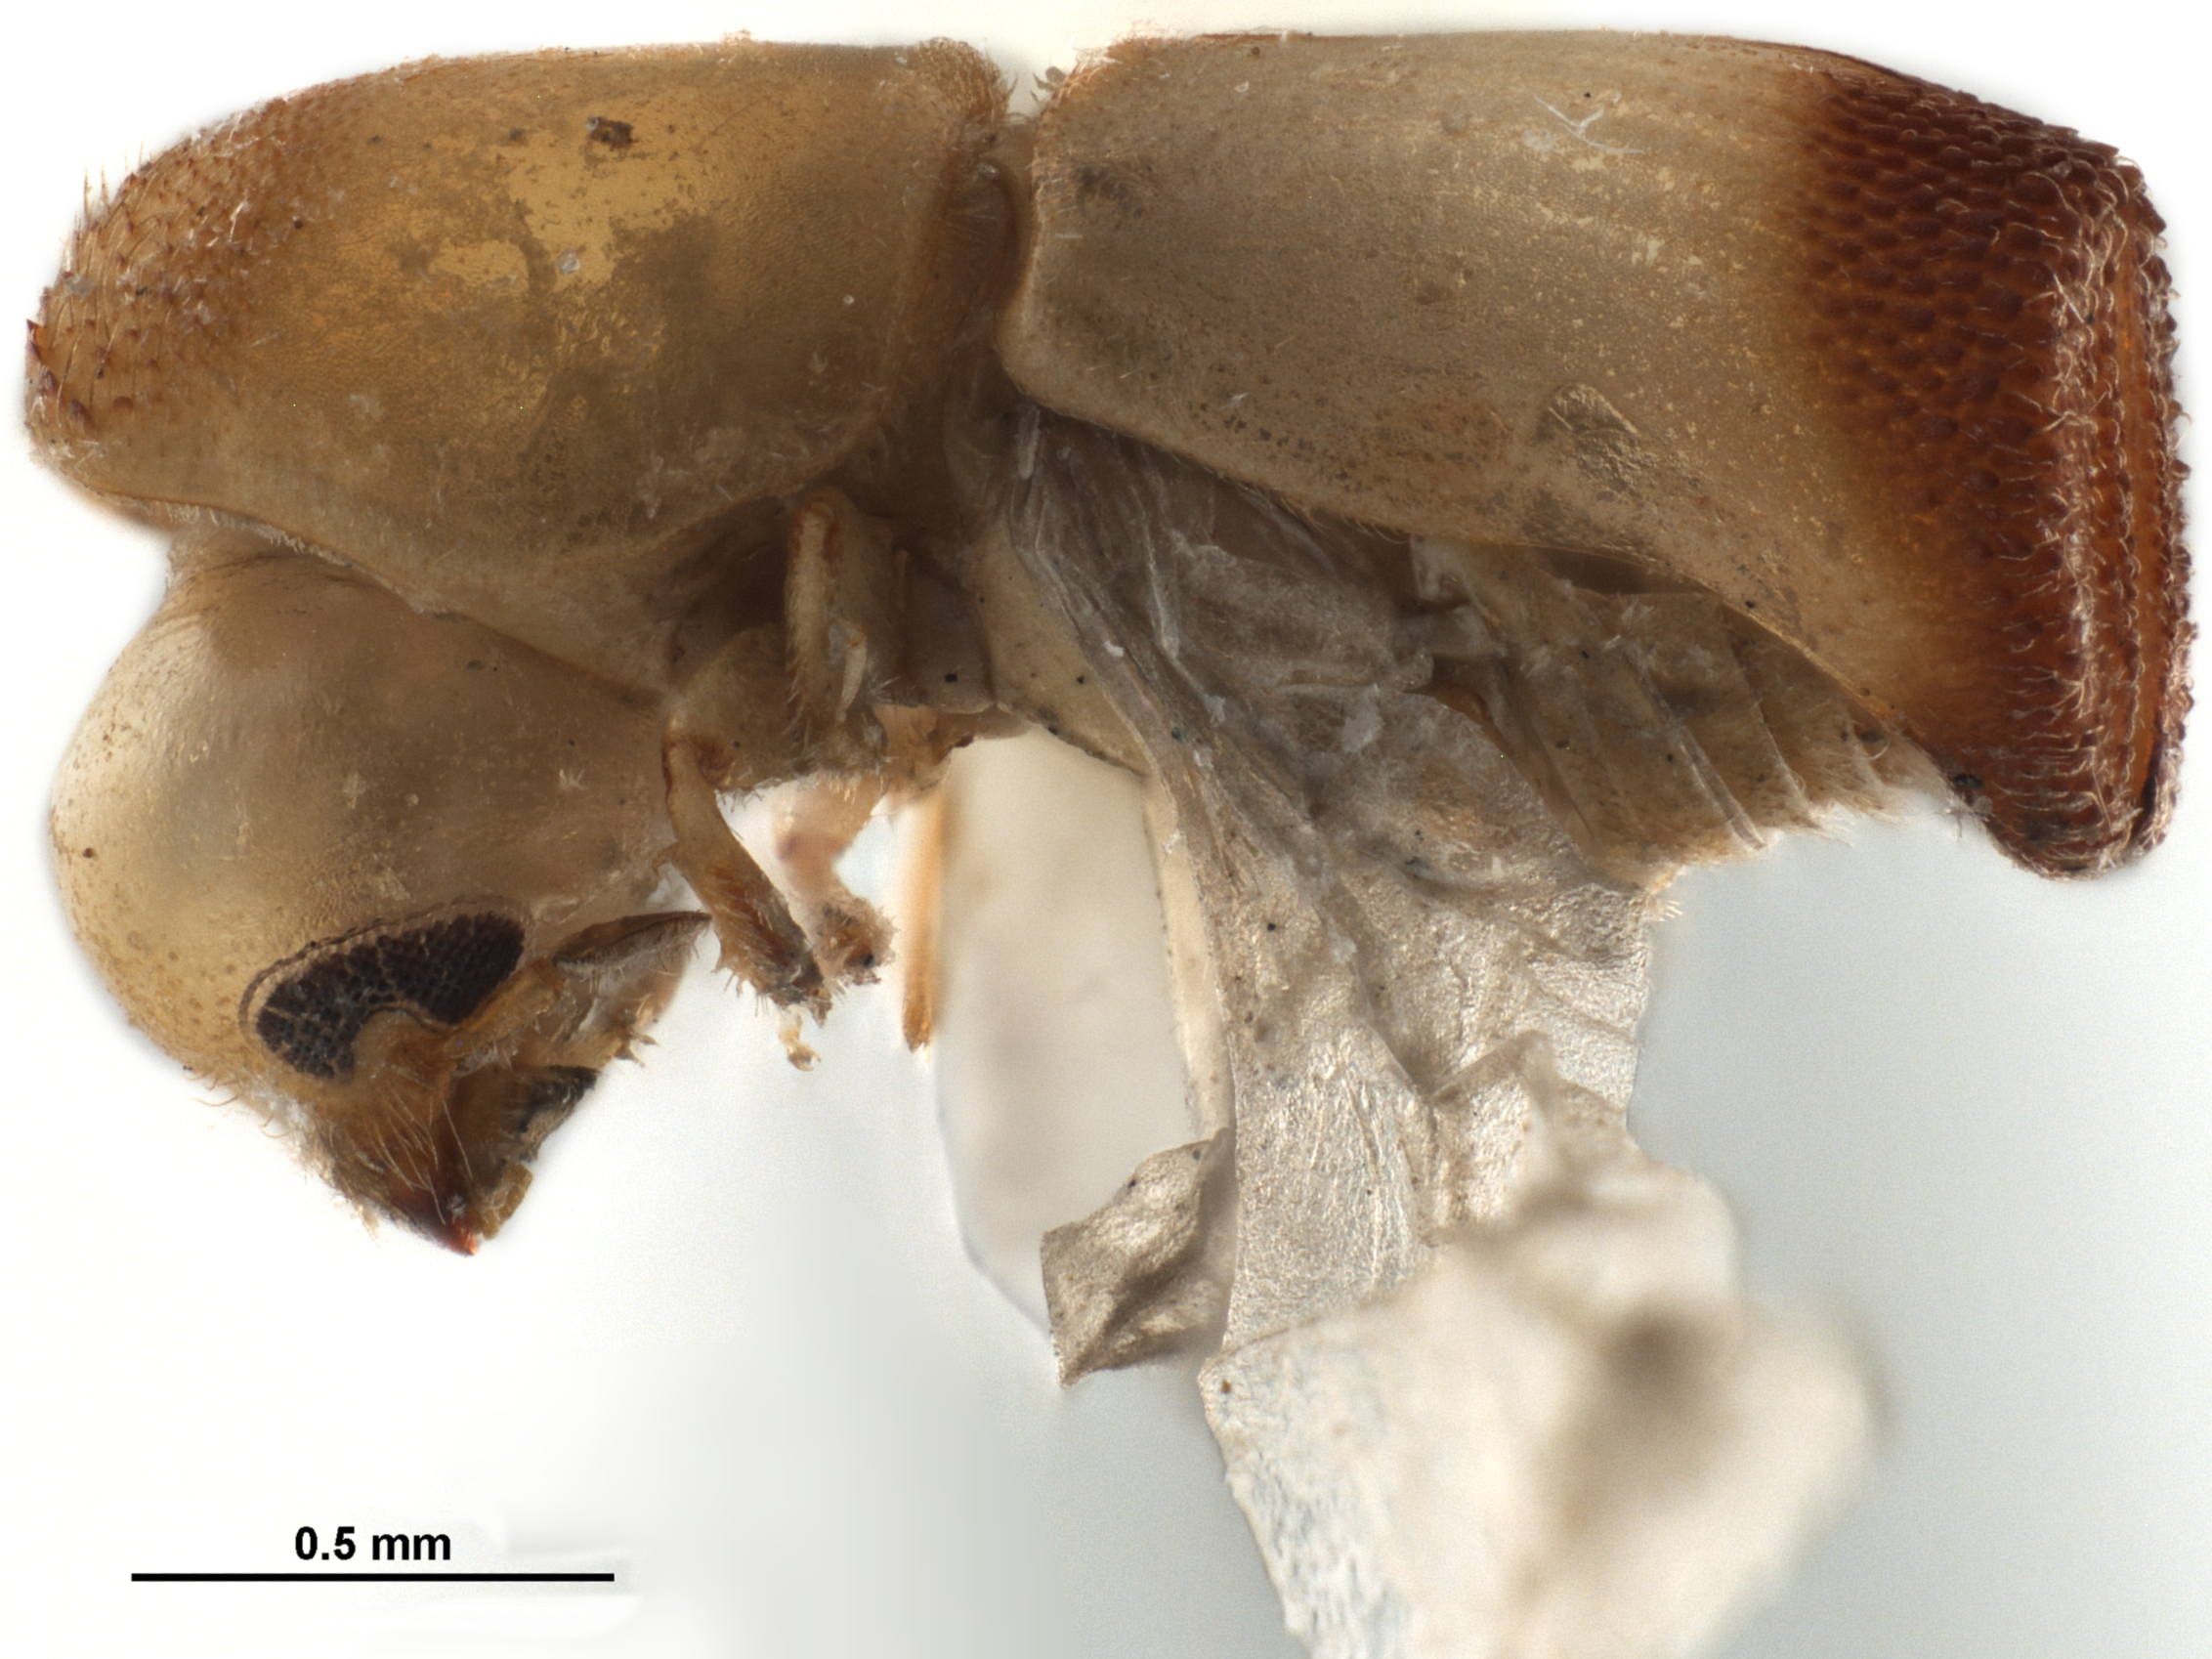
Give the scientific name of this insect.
Webbia ceylonae
